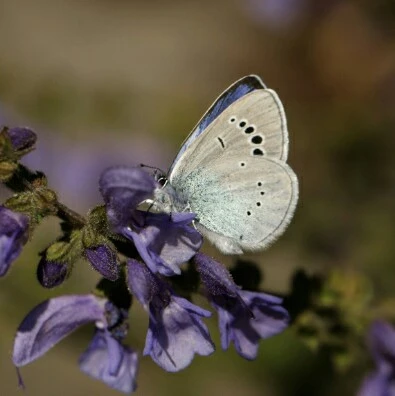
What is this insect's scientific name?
Glaucopsyche alexis
